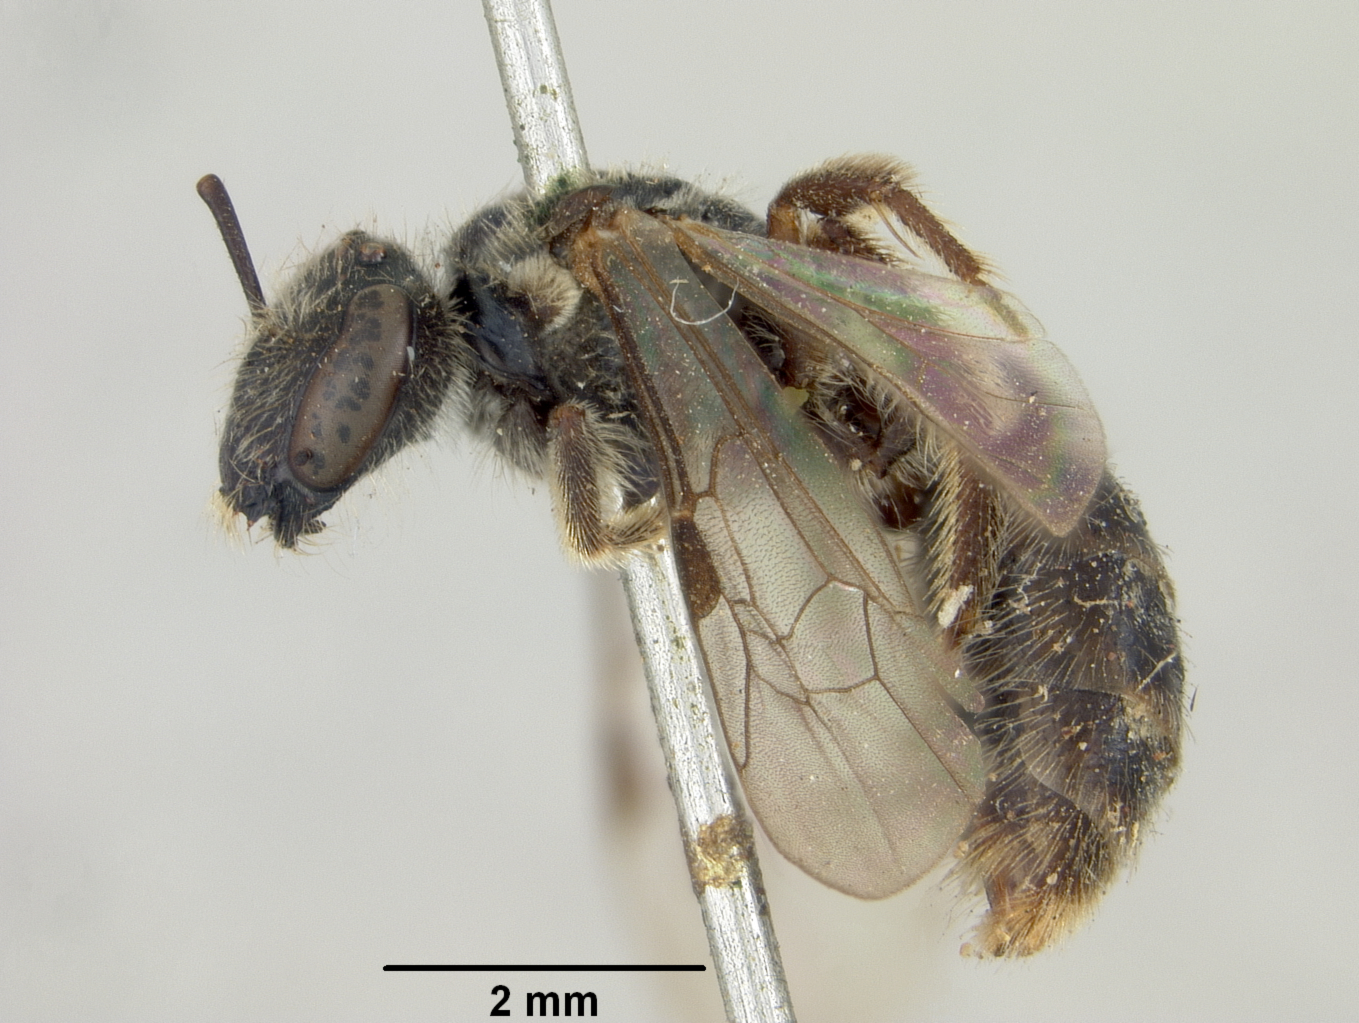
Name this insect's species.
Rhopalictus chloronotus
